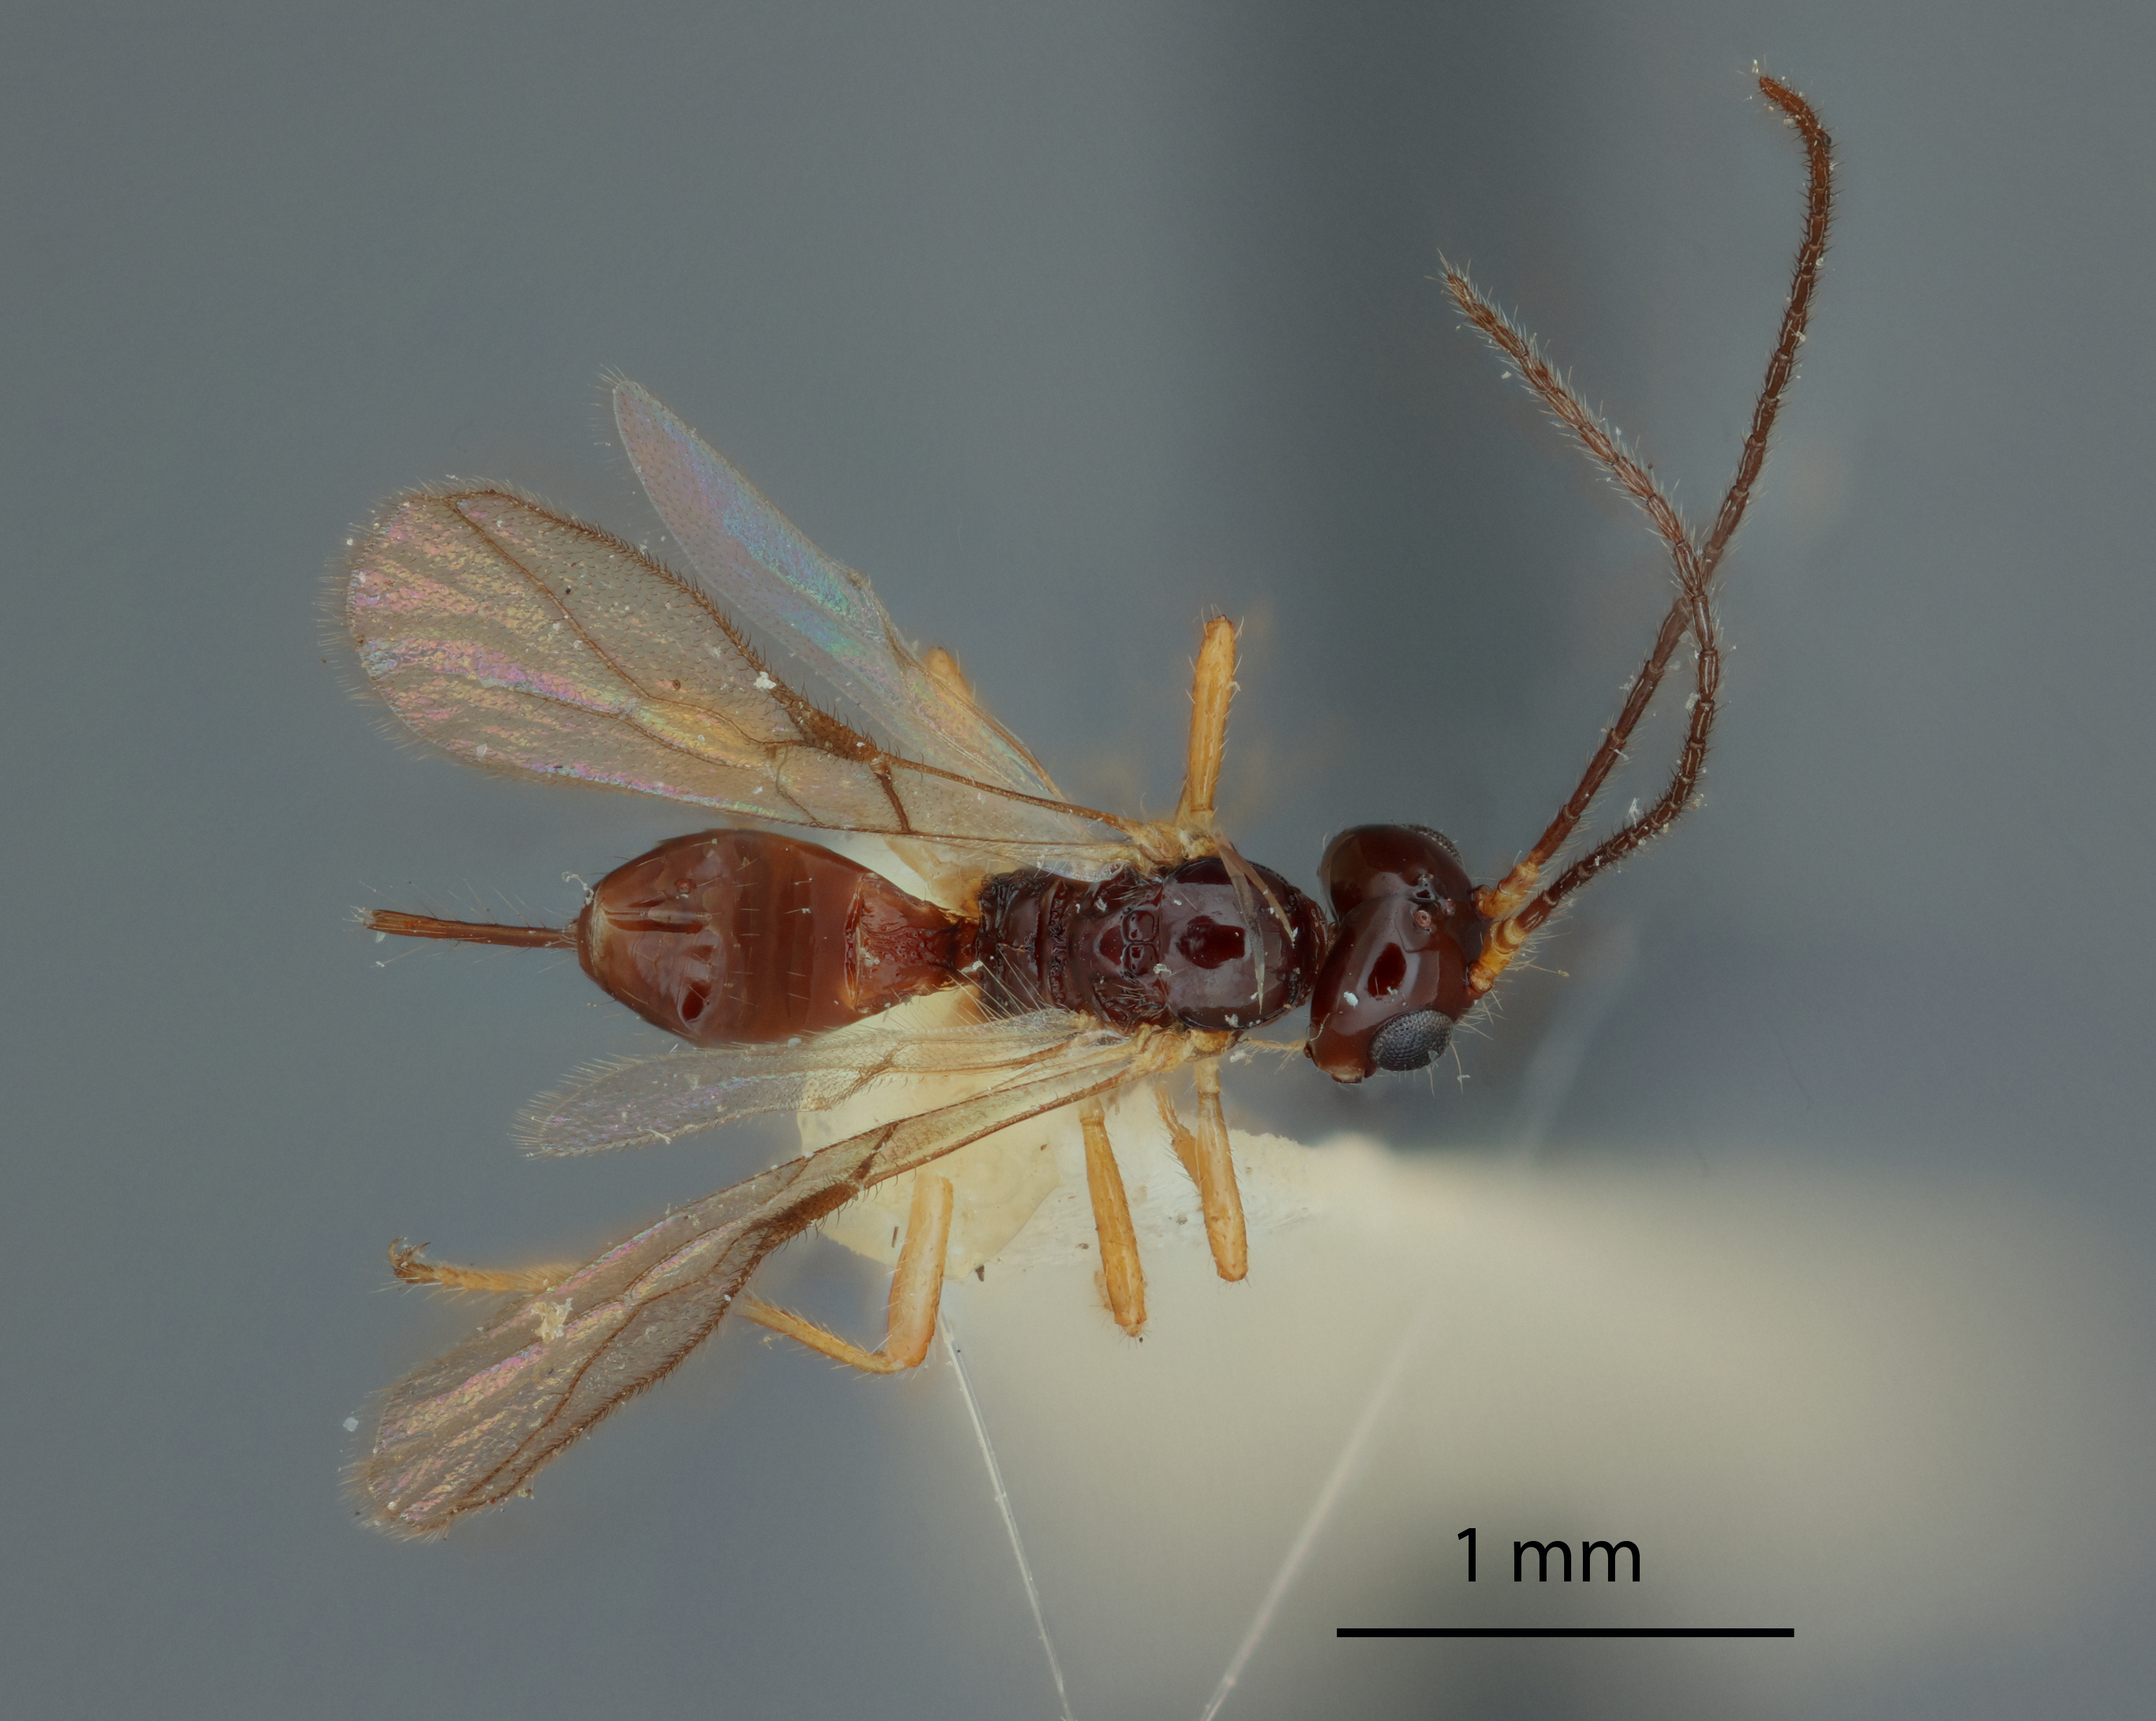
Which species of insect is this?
Aphaereta juddi
